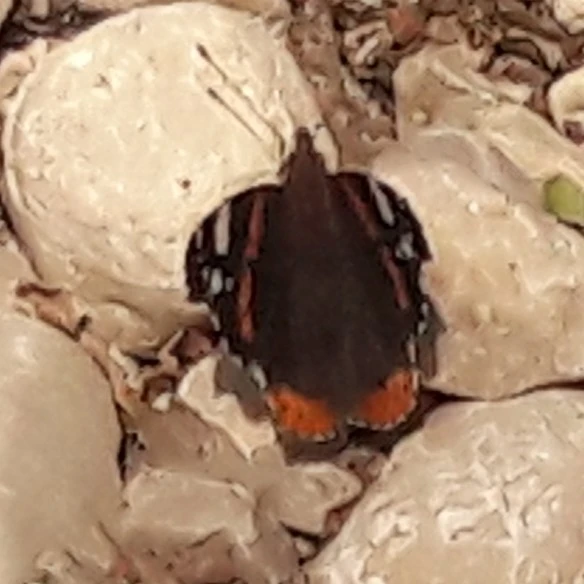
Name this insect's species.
Vanessa atalanta
